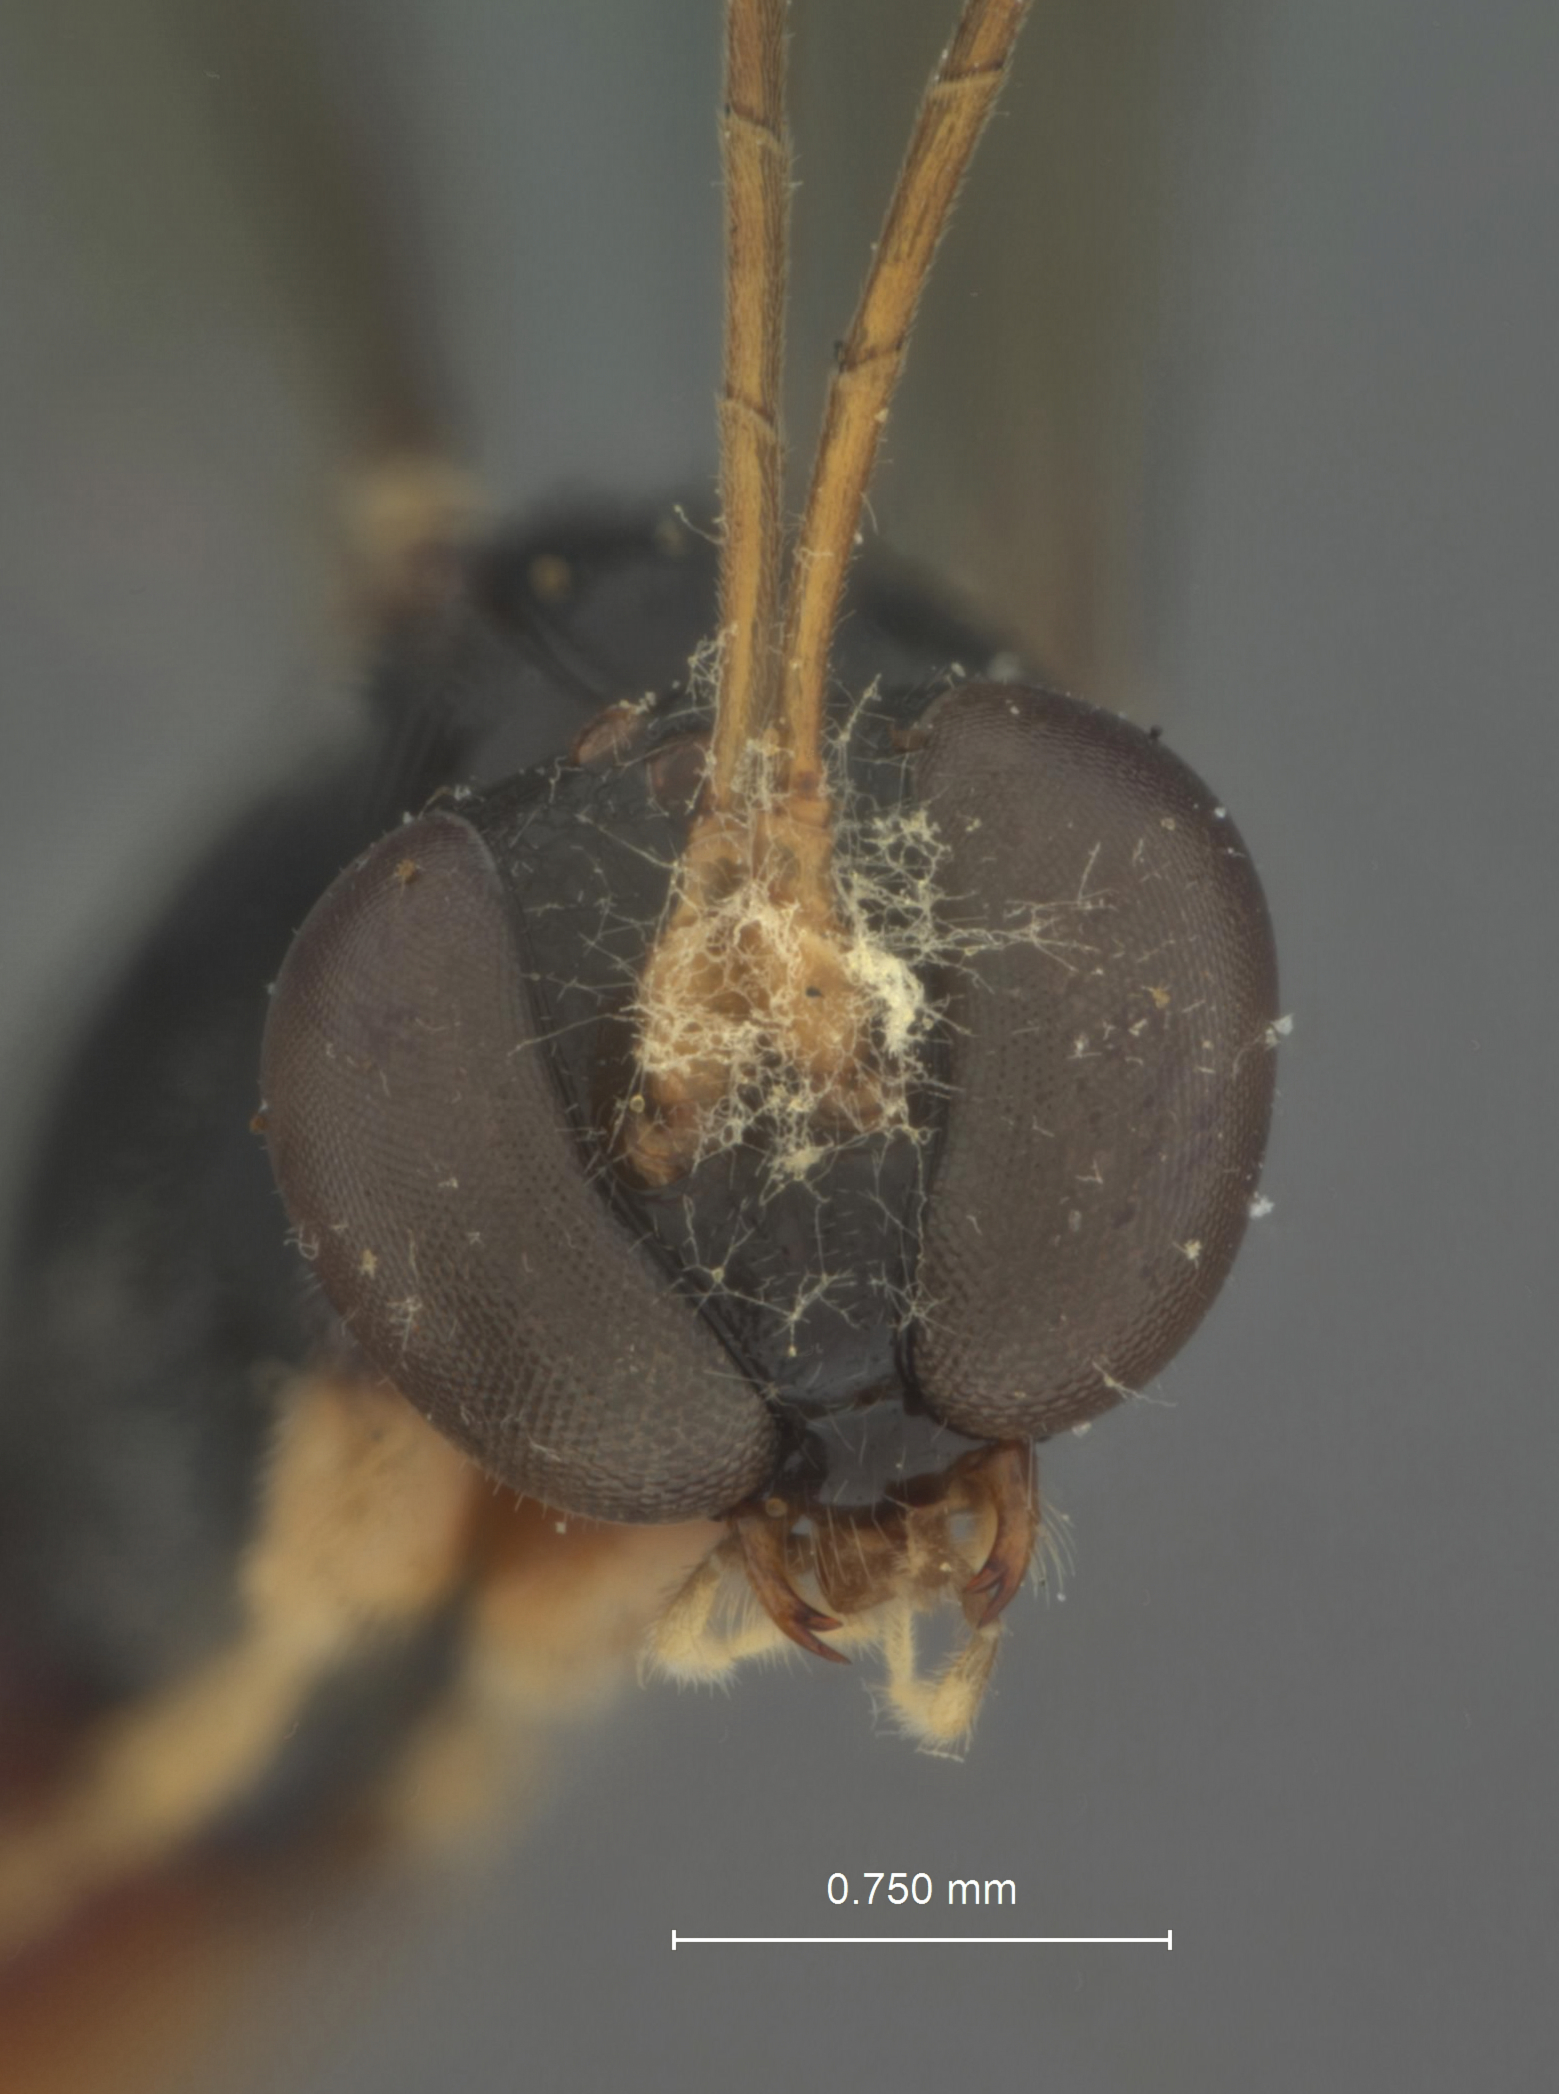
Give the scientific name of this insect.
Chriodes sulcatus
